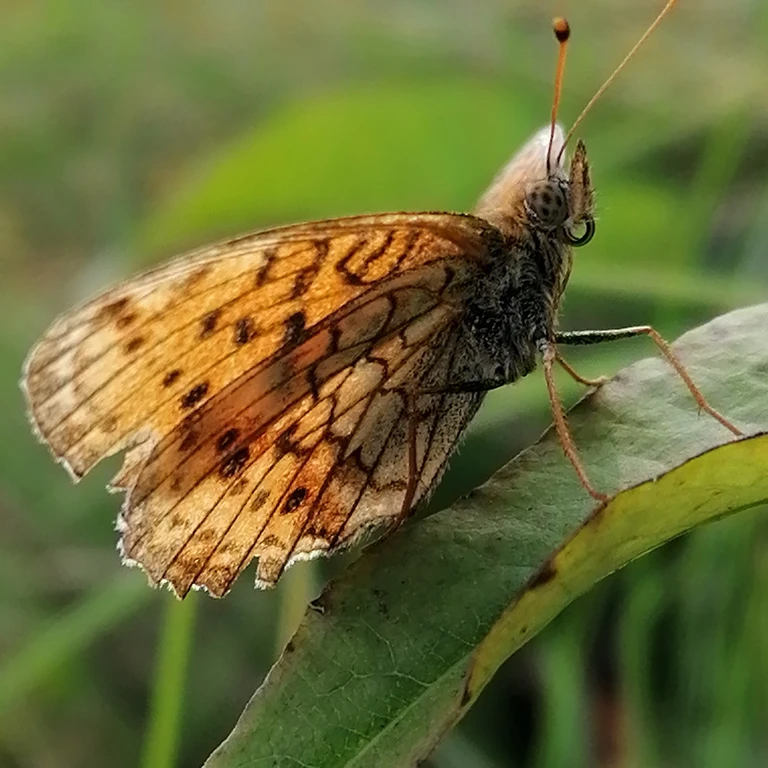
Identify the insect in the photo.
Brenthis ino
